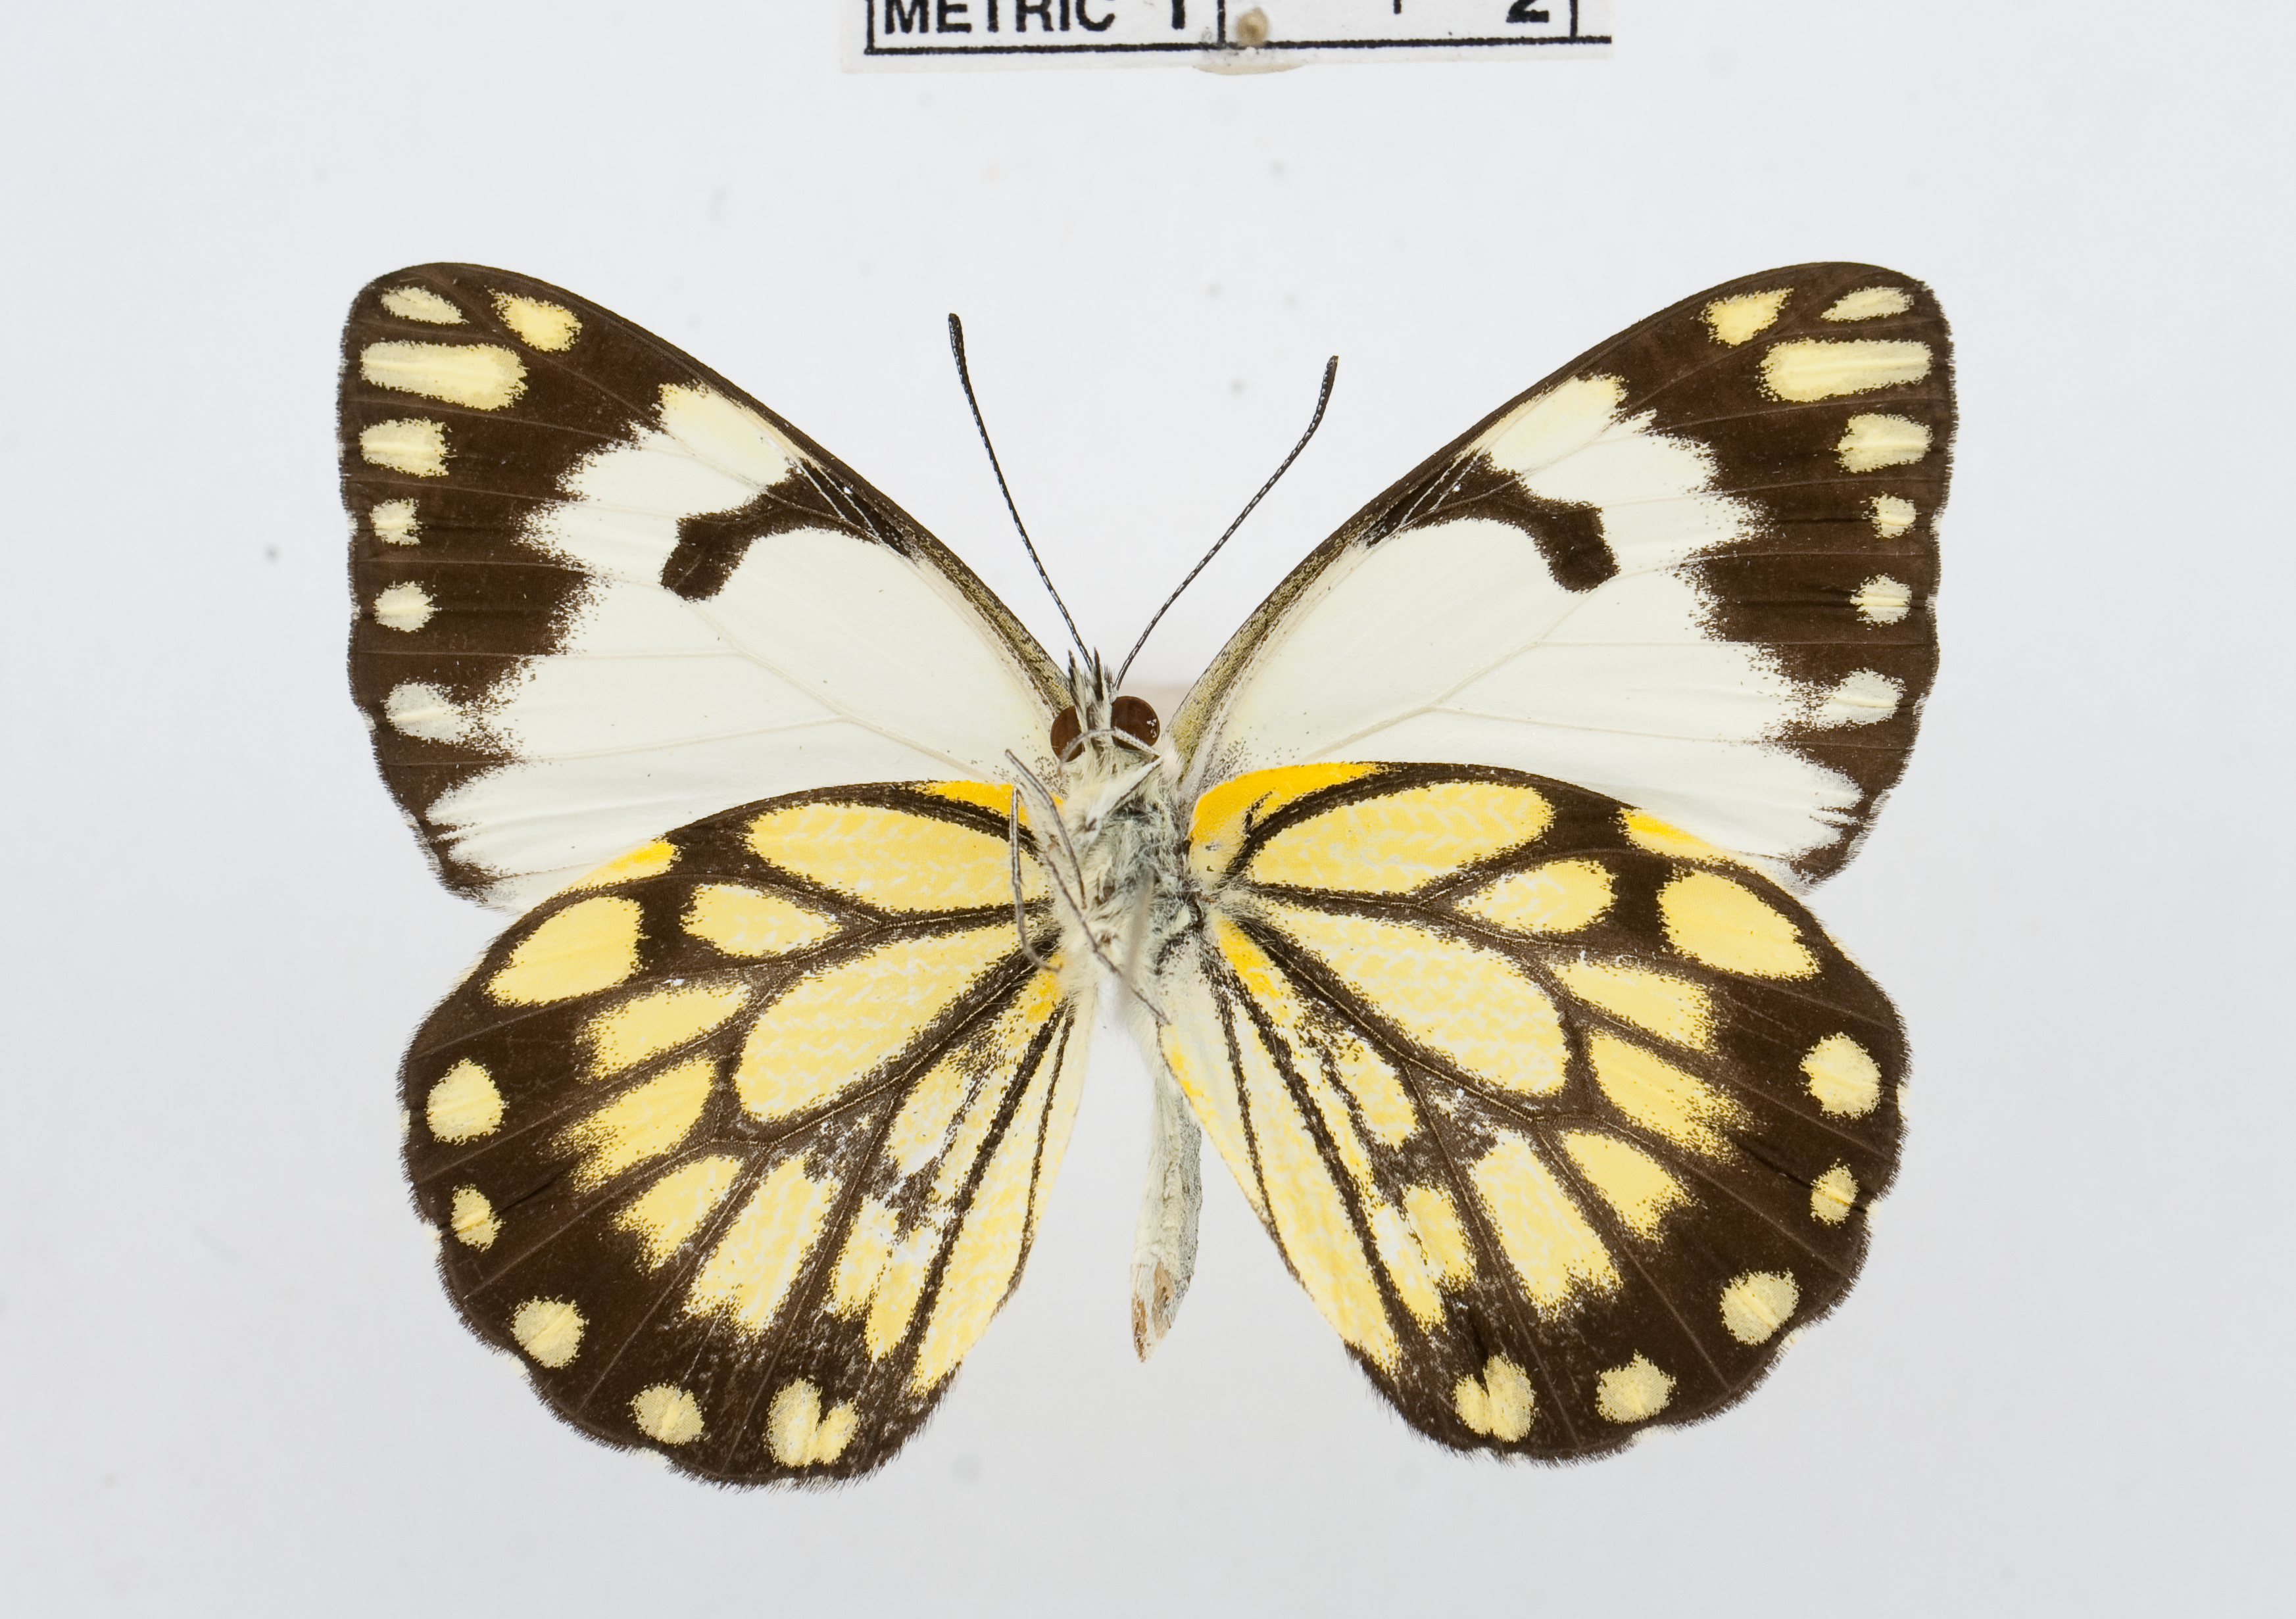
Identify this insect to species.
Belenois creona
